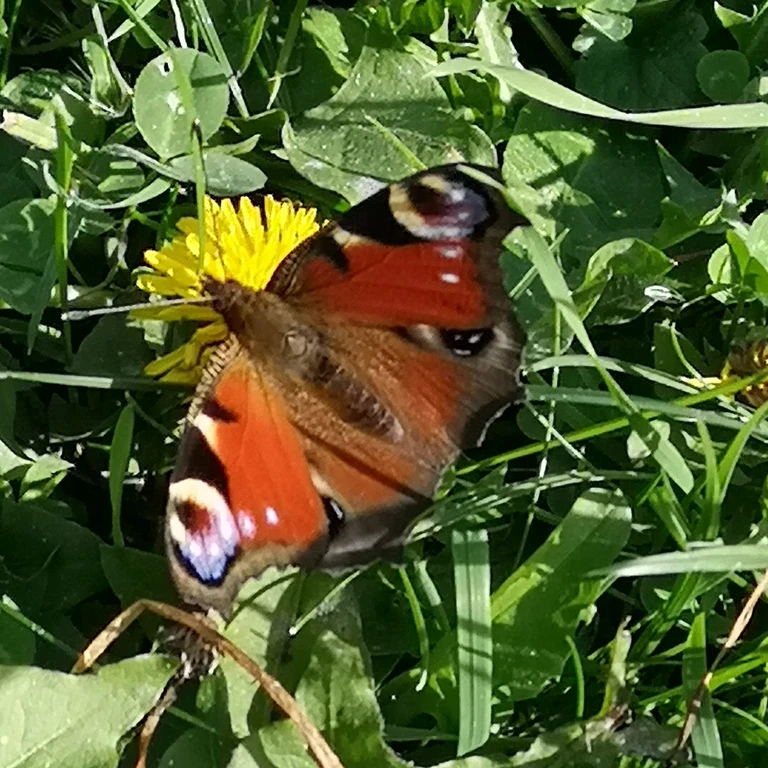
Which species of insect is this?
Aglais io
